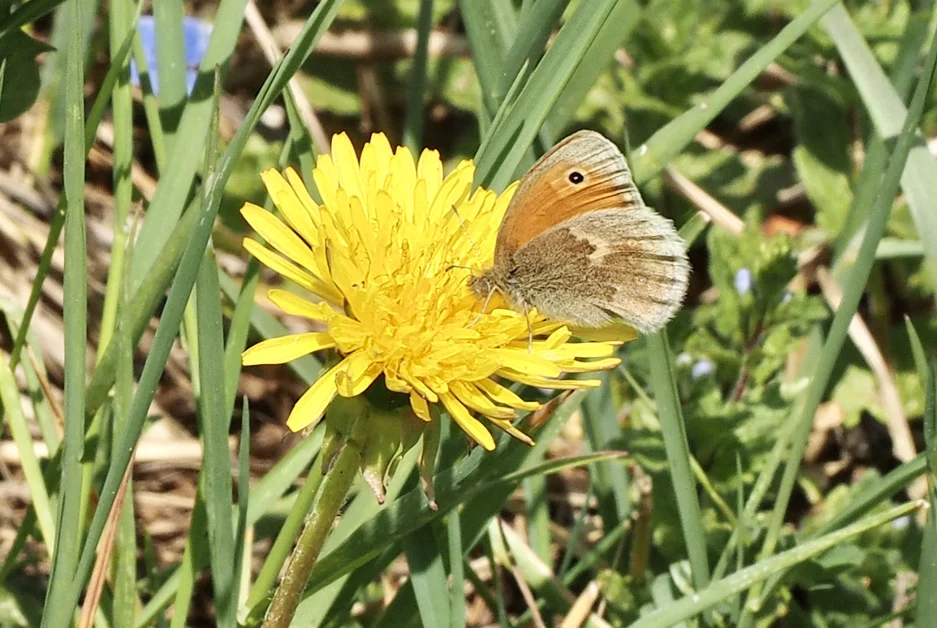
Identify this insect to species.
Coenonympha pamphilus
